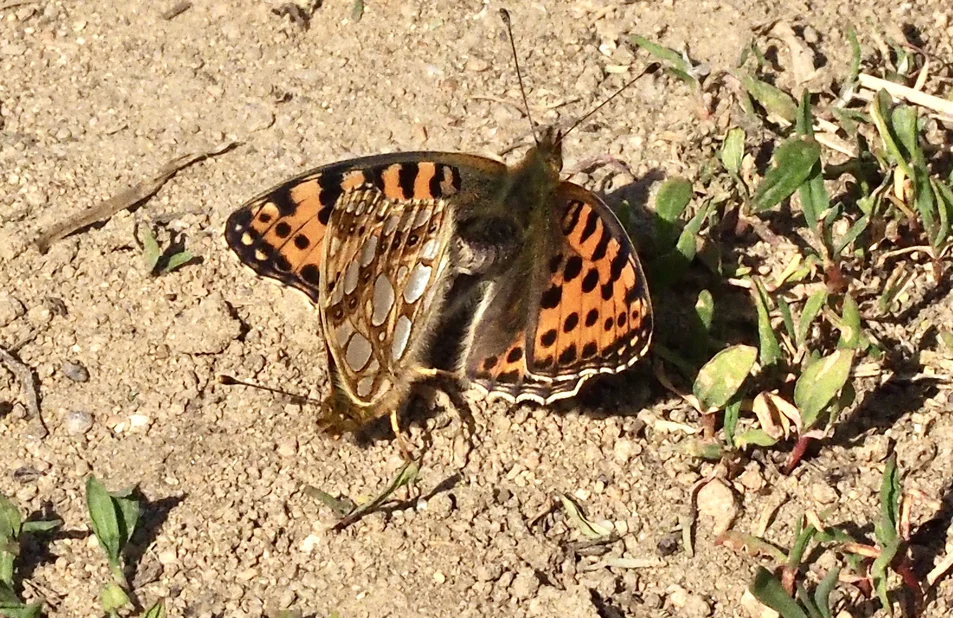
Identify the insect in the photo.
Issoria lathonia
